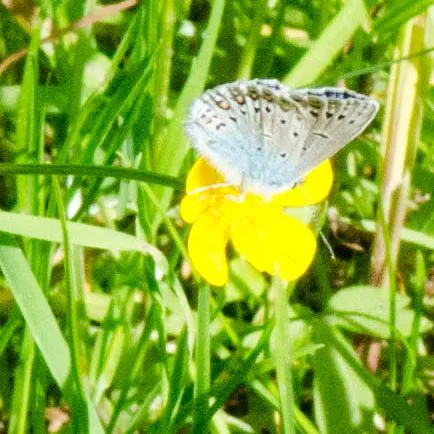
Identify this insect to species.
Polyommatus icarus
